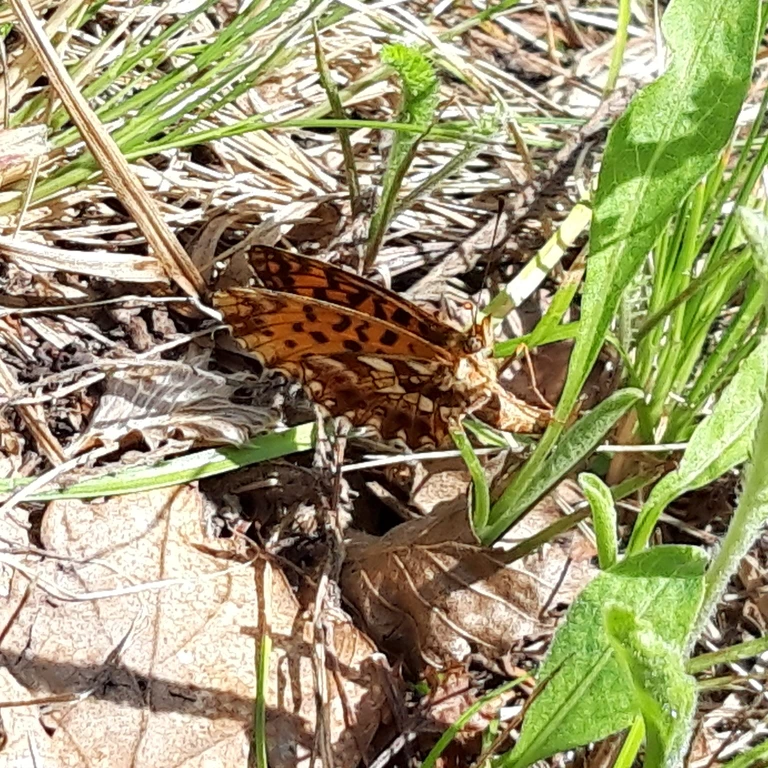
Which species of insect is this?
Boloria dia
